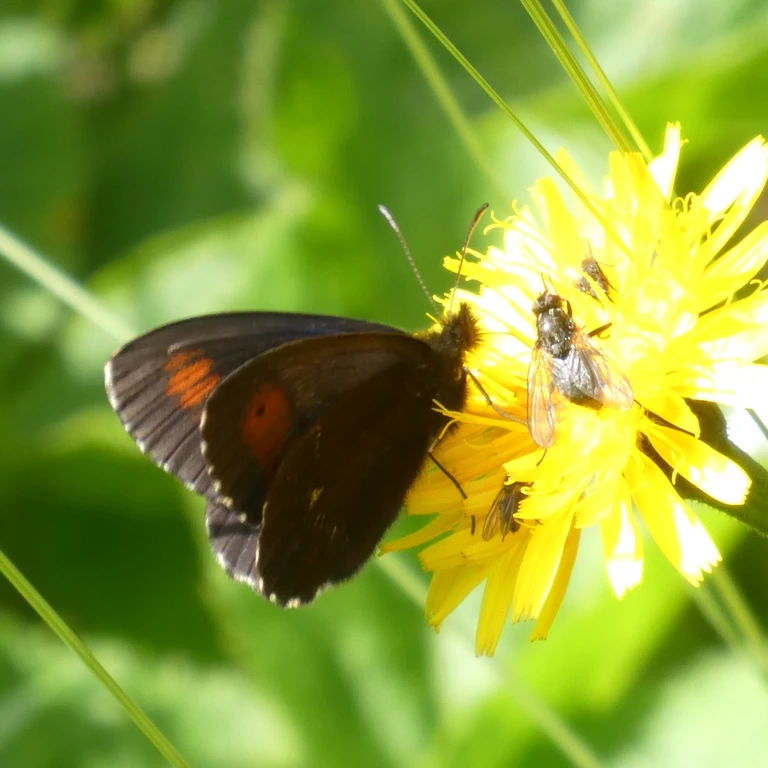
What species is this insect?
Erebia euryale
